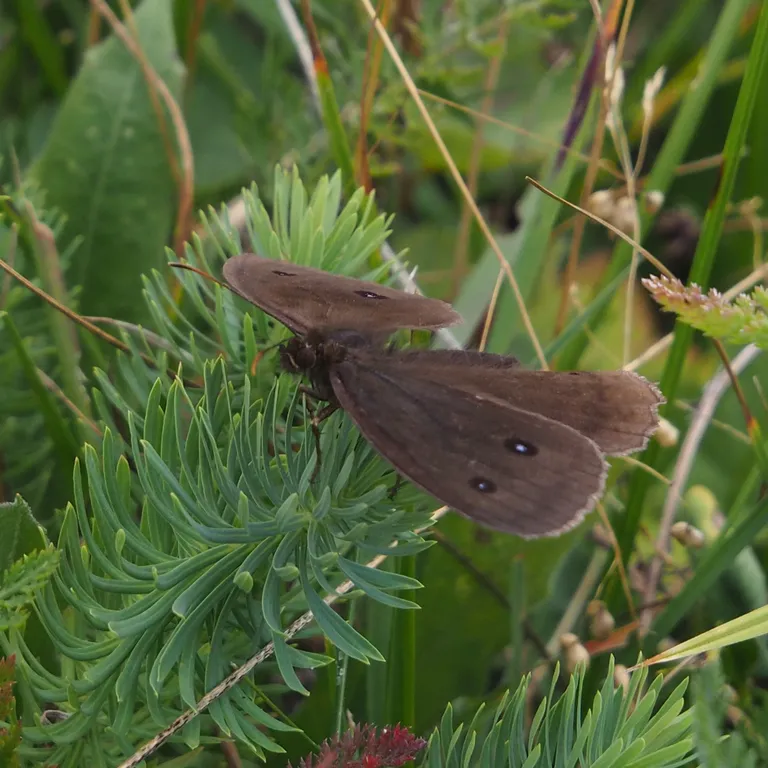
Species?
Minois dryas
